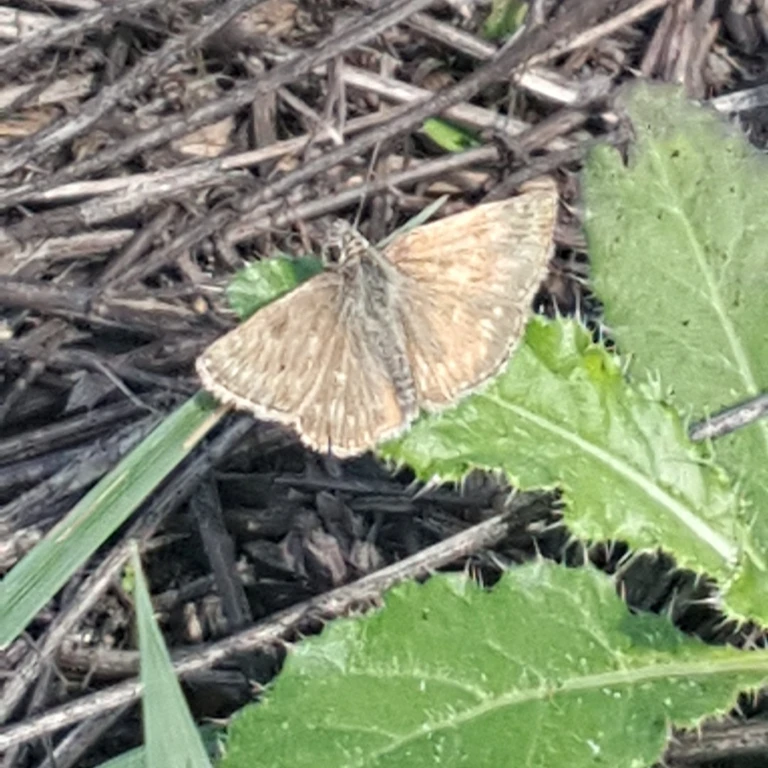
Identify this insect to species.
Erynnis tages
